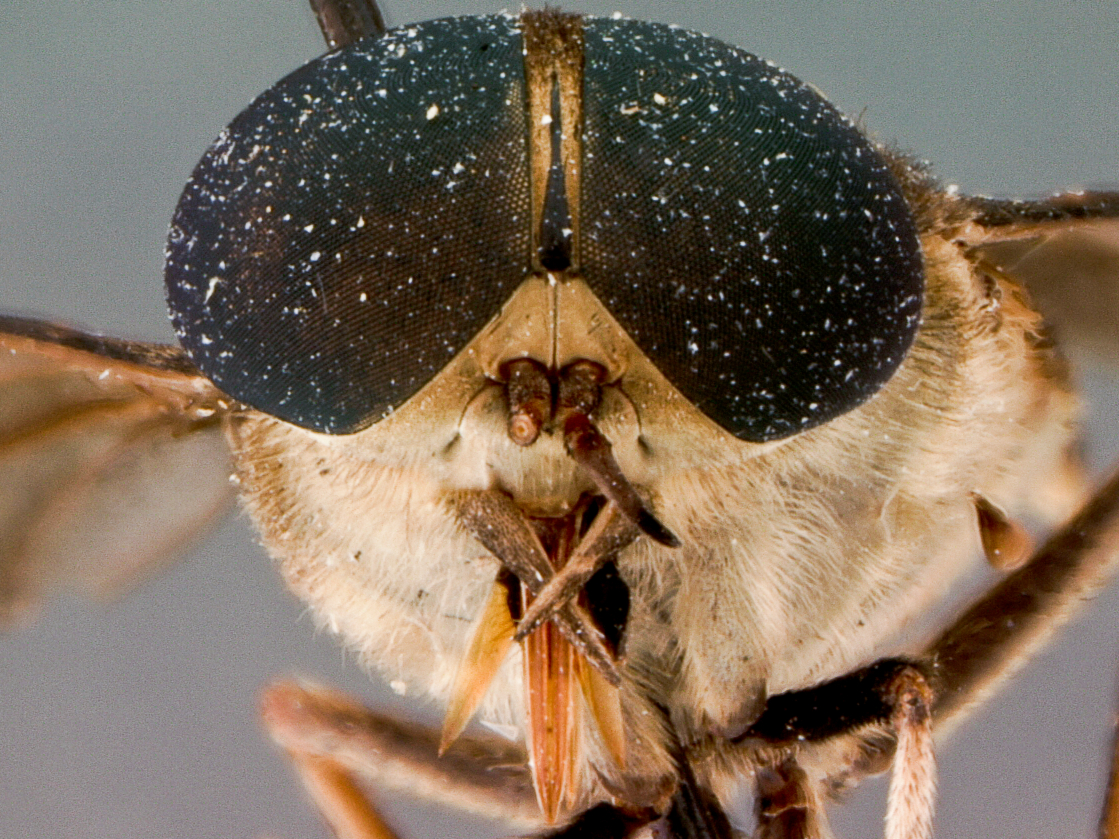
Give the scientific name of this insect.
Tabanus subjoidus
